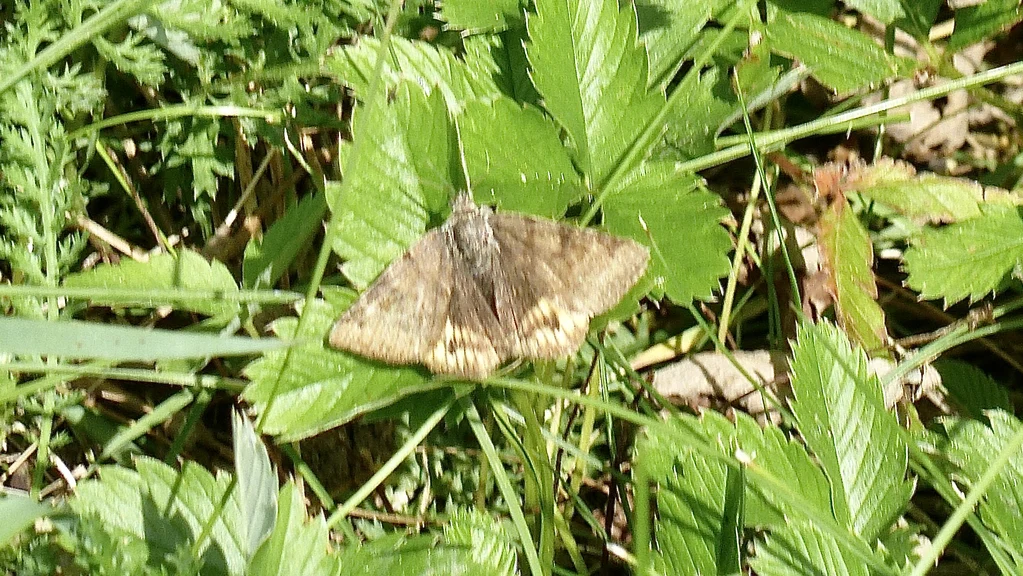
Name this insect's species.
Euclidia glyphica
